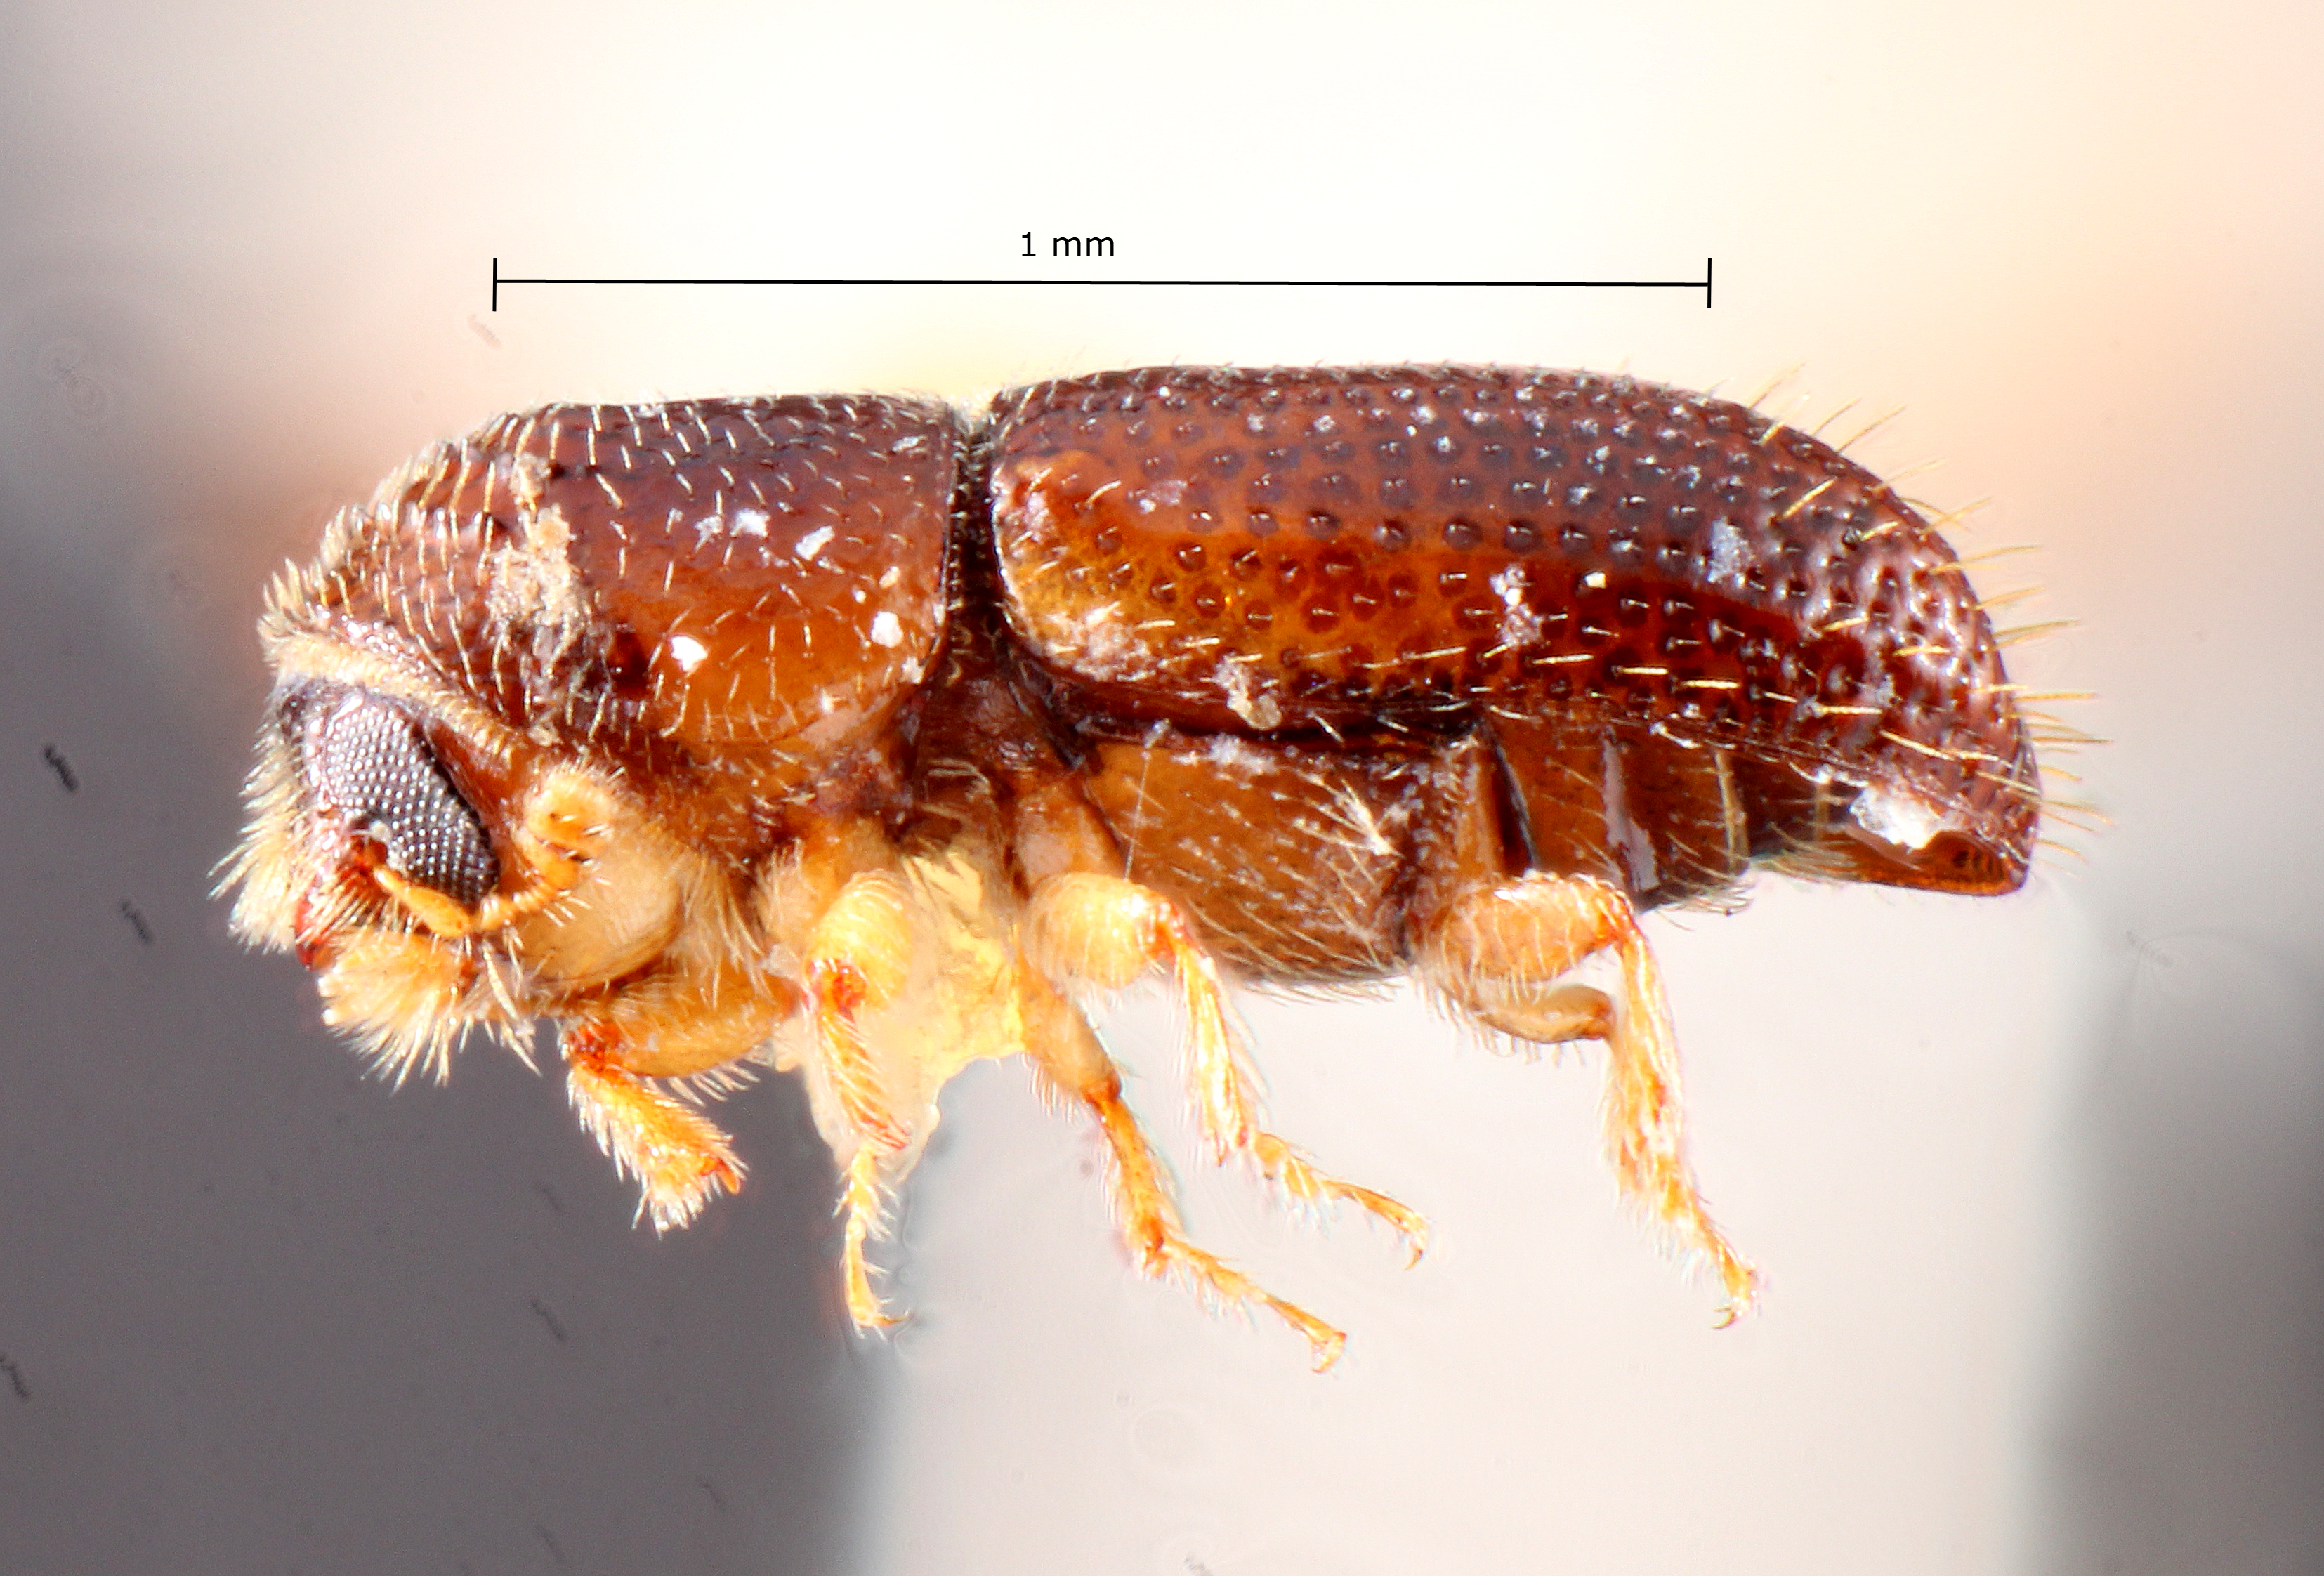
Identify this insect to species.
Pityophthorus sambuci
